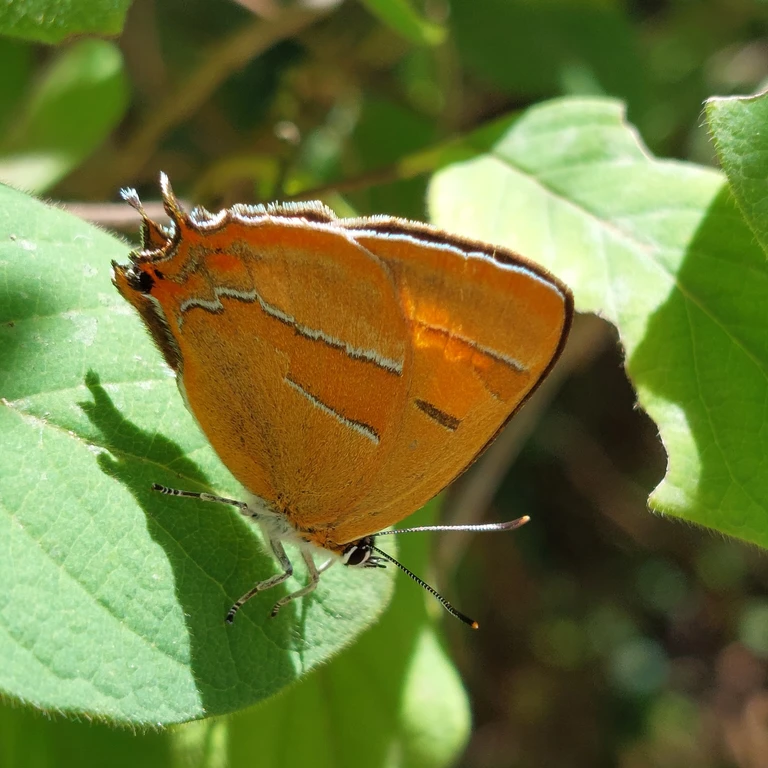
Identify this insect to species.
Thecla betulae
